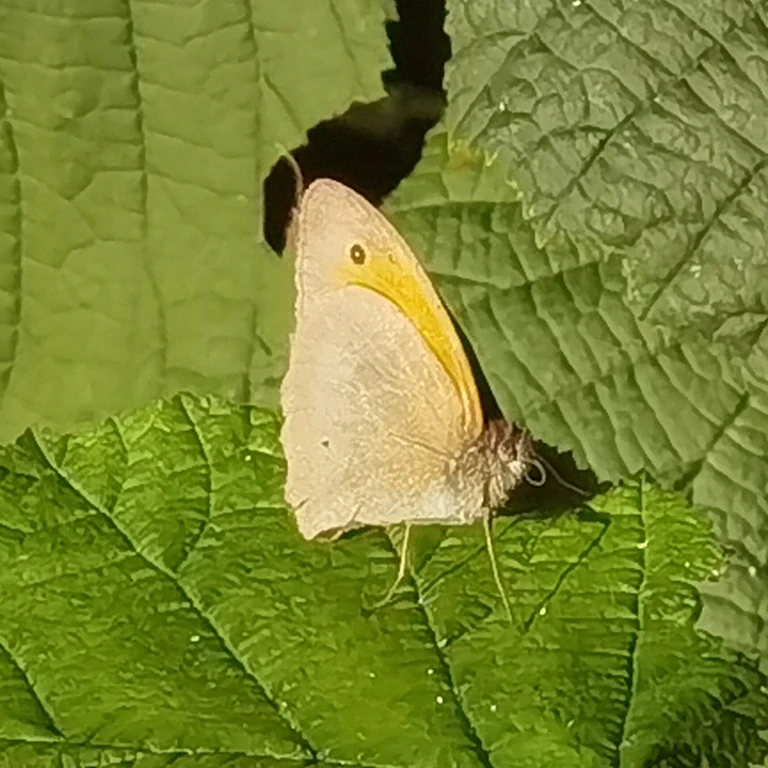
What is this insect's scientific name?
Maniola jurtina
